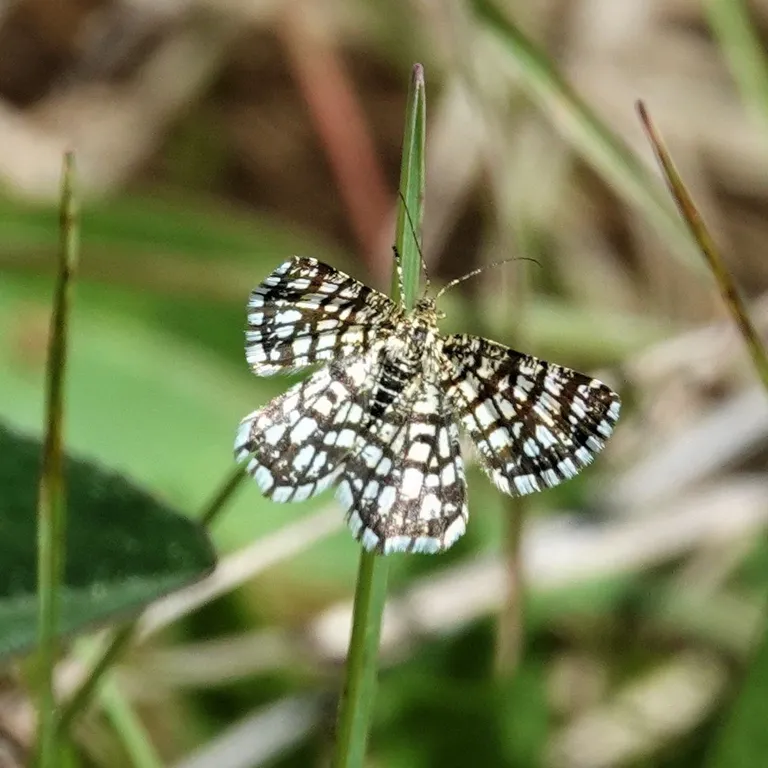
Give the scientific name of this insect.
Chiasmia clathrata
